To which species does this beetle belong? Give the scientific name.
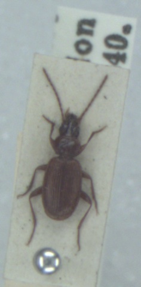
Trechus fulvus
